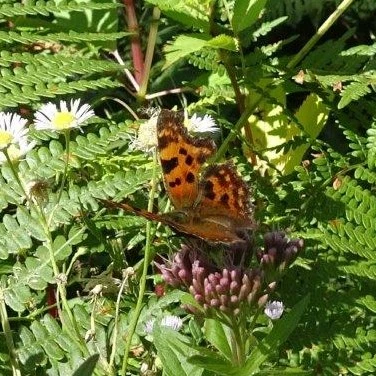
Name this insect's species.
Polygonia c-album
